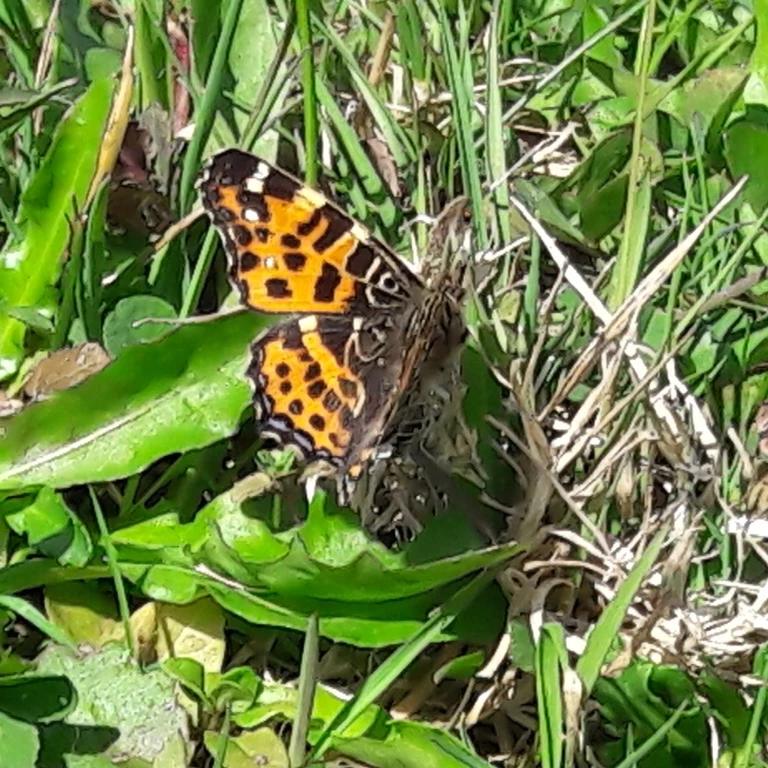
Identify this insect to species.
Araschnia levana
